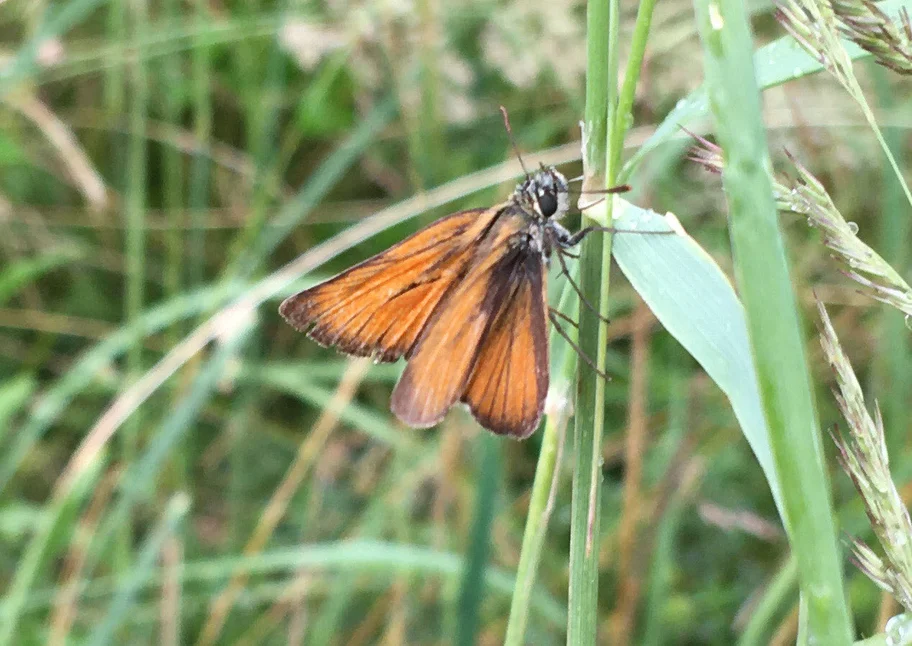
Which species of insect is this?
Thymelicus sylvestris
